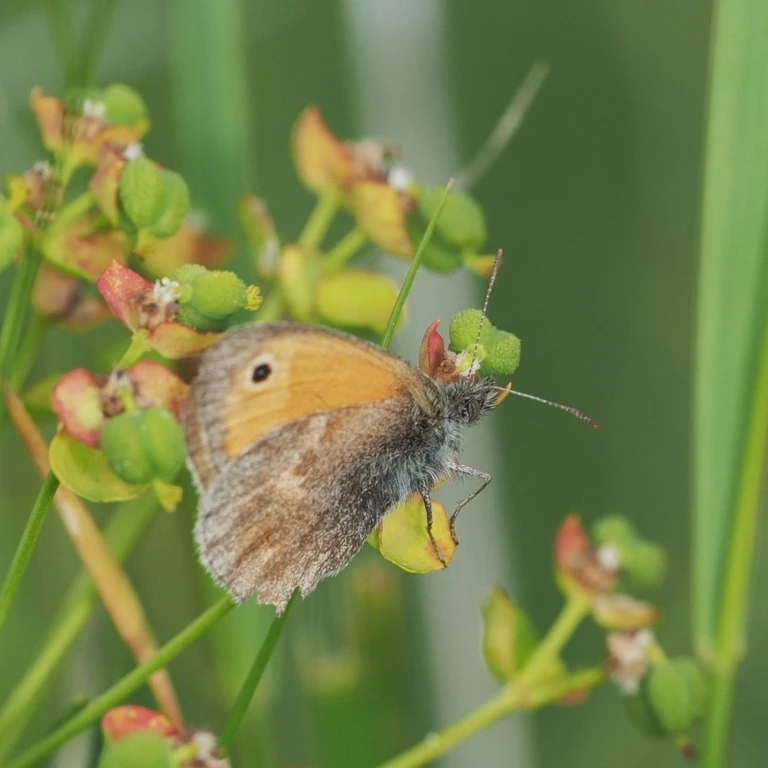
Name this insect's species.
Coenonympha pamphilus
